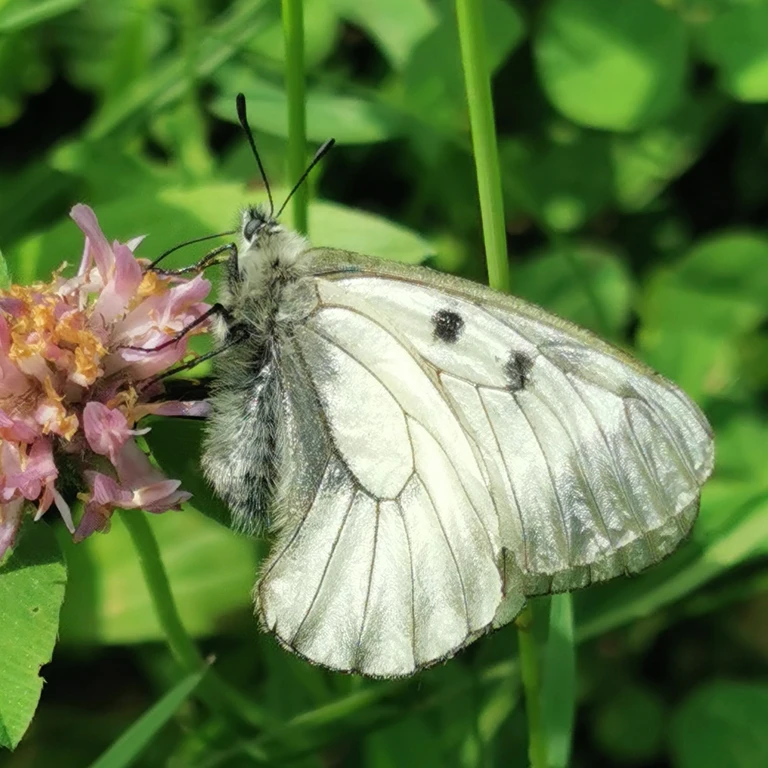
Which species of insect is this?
Parnassius mnemosyne
